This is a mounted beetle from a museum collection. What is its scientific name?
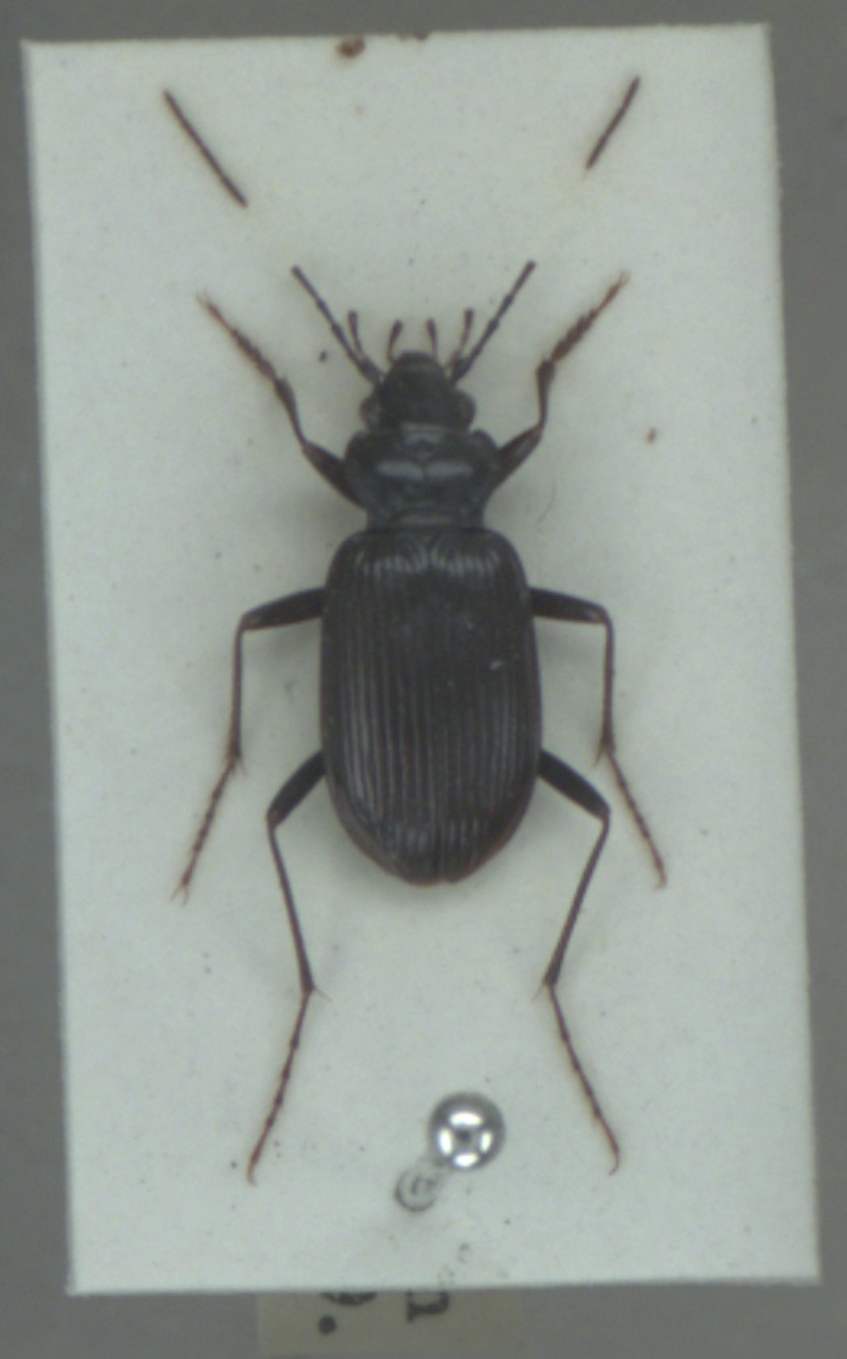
Nebria rufescens
